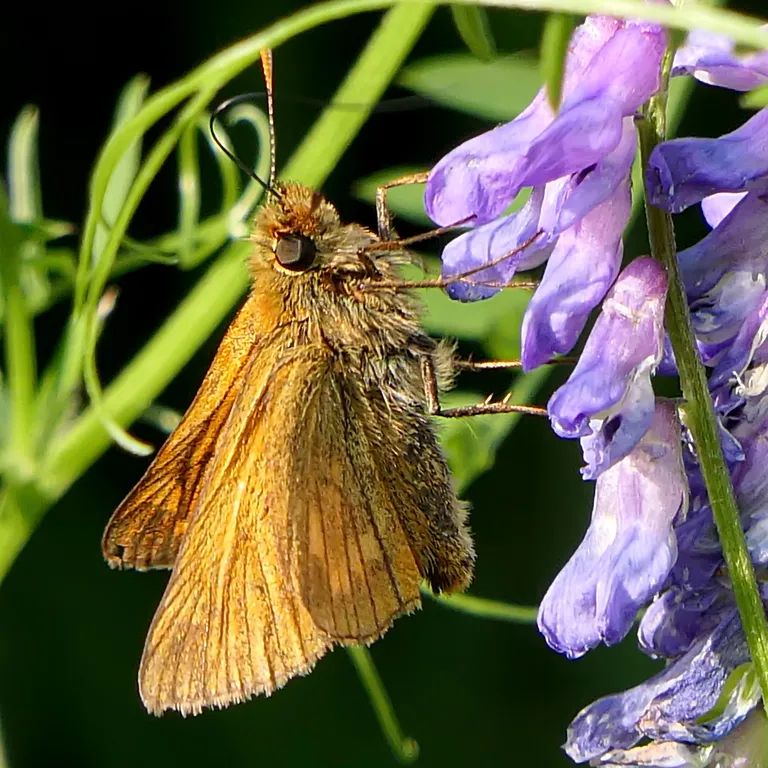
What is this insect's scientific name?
Ochlodes sylvanus (also Ochlodes venata)
